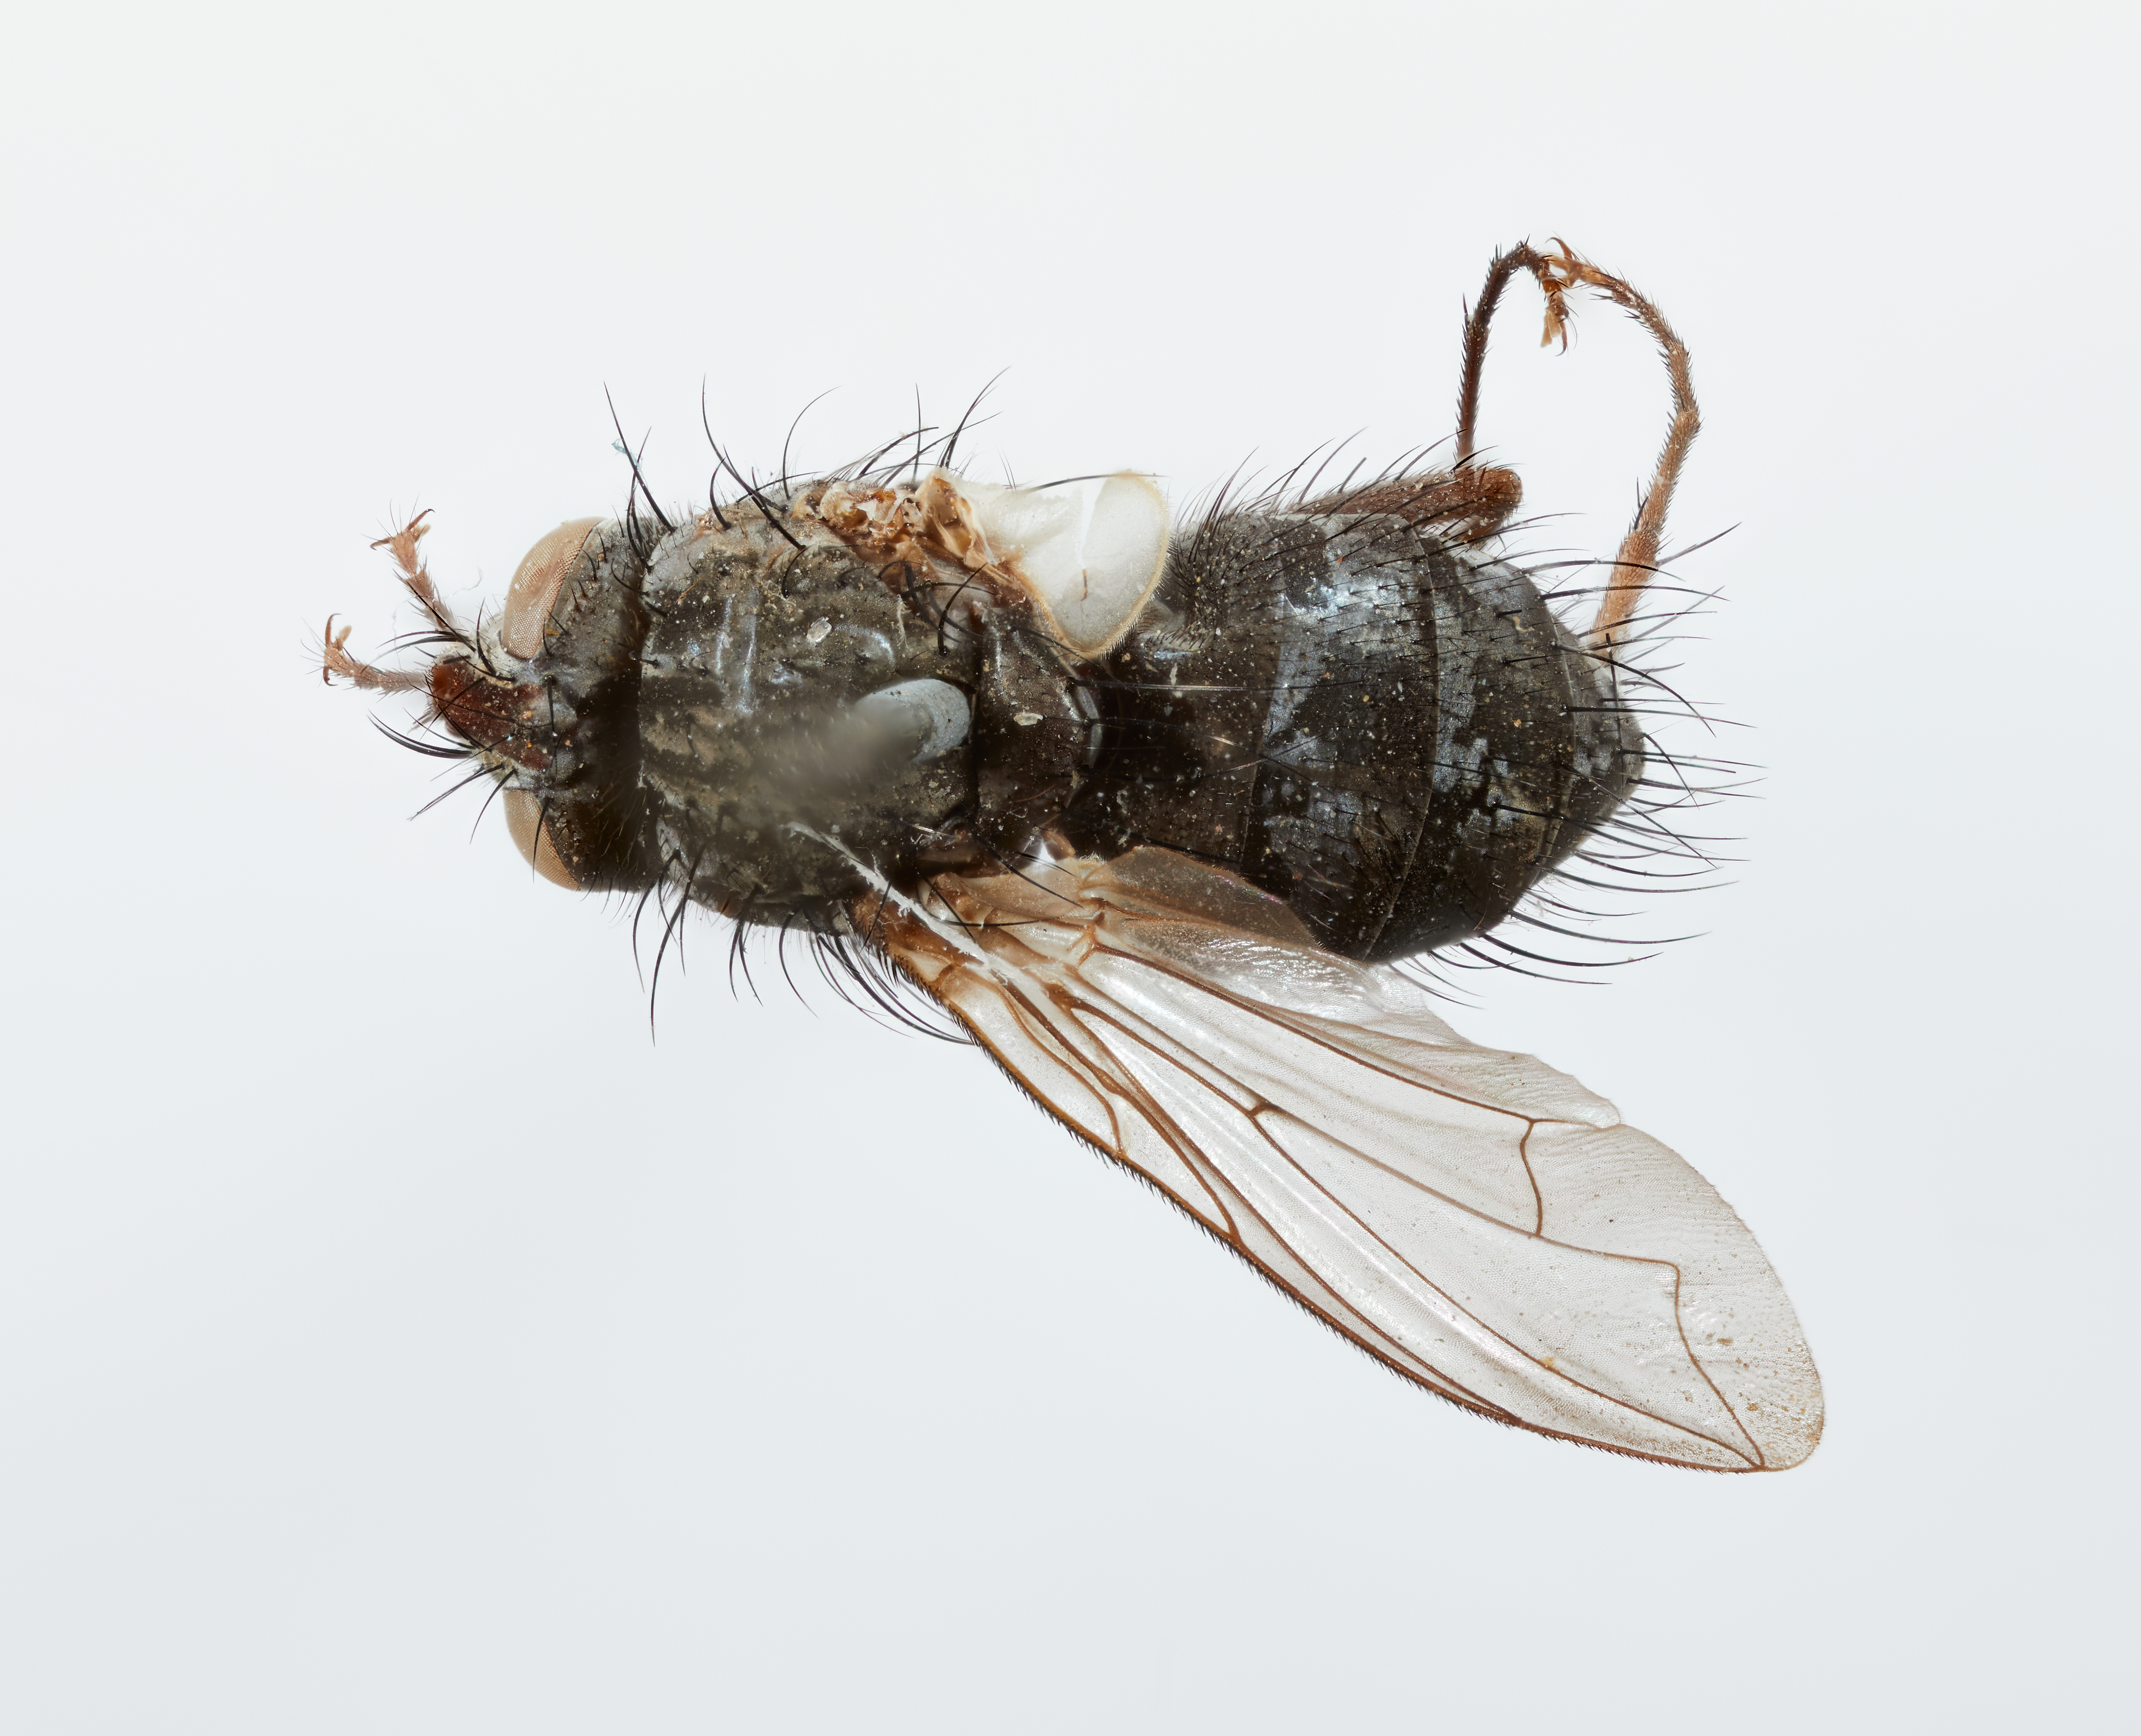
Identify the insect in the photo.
Mesembriophyto magellana
